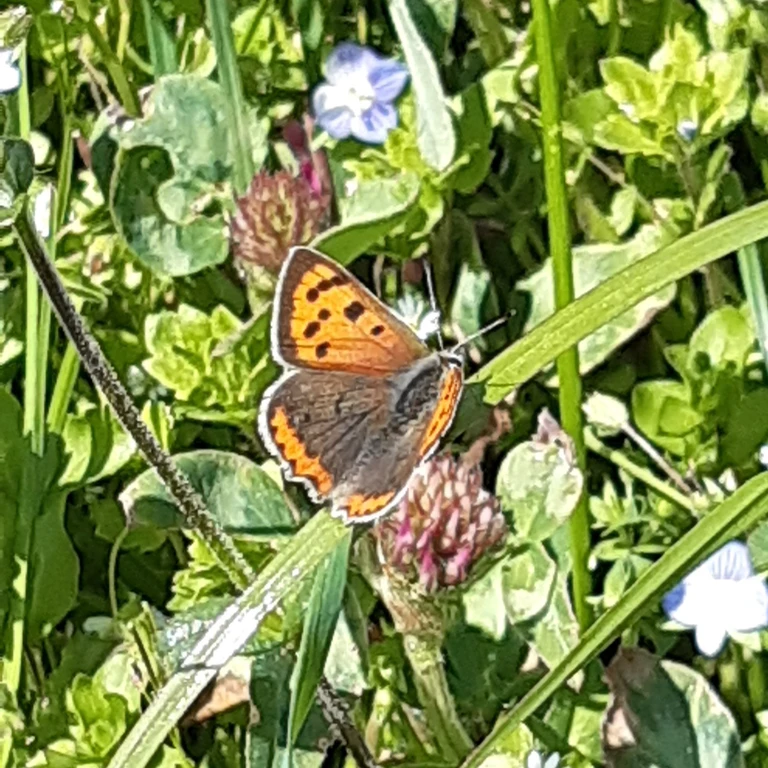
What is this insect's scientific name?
Lycaena phlaeas
